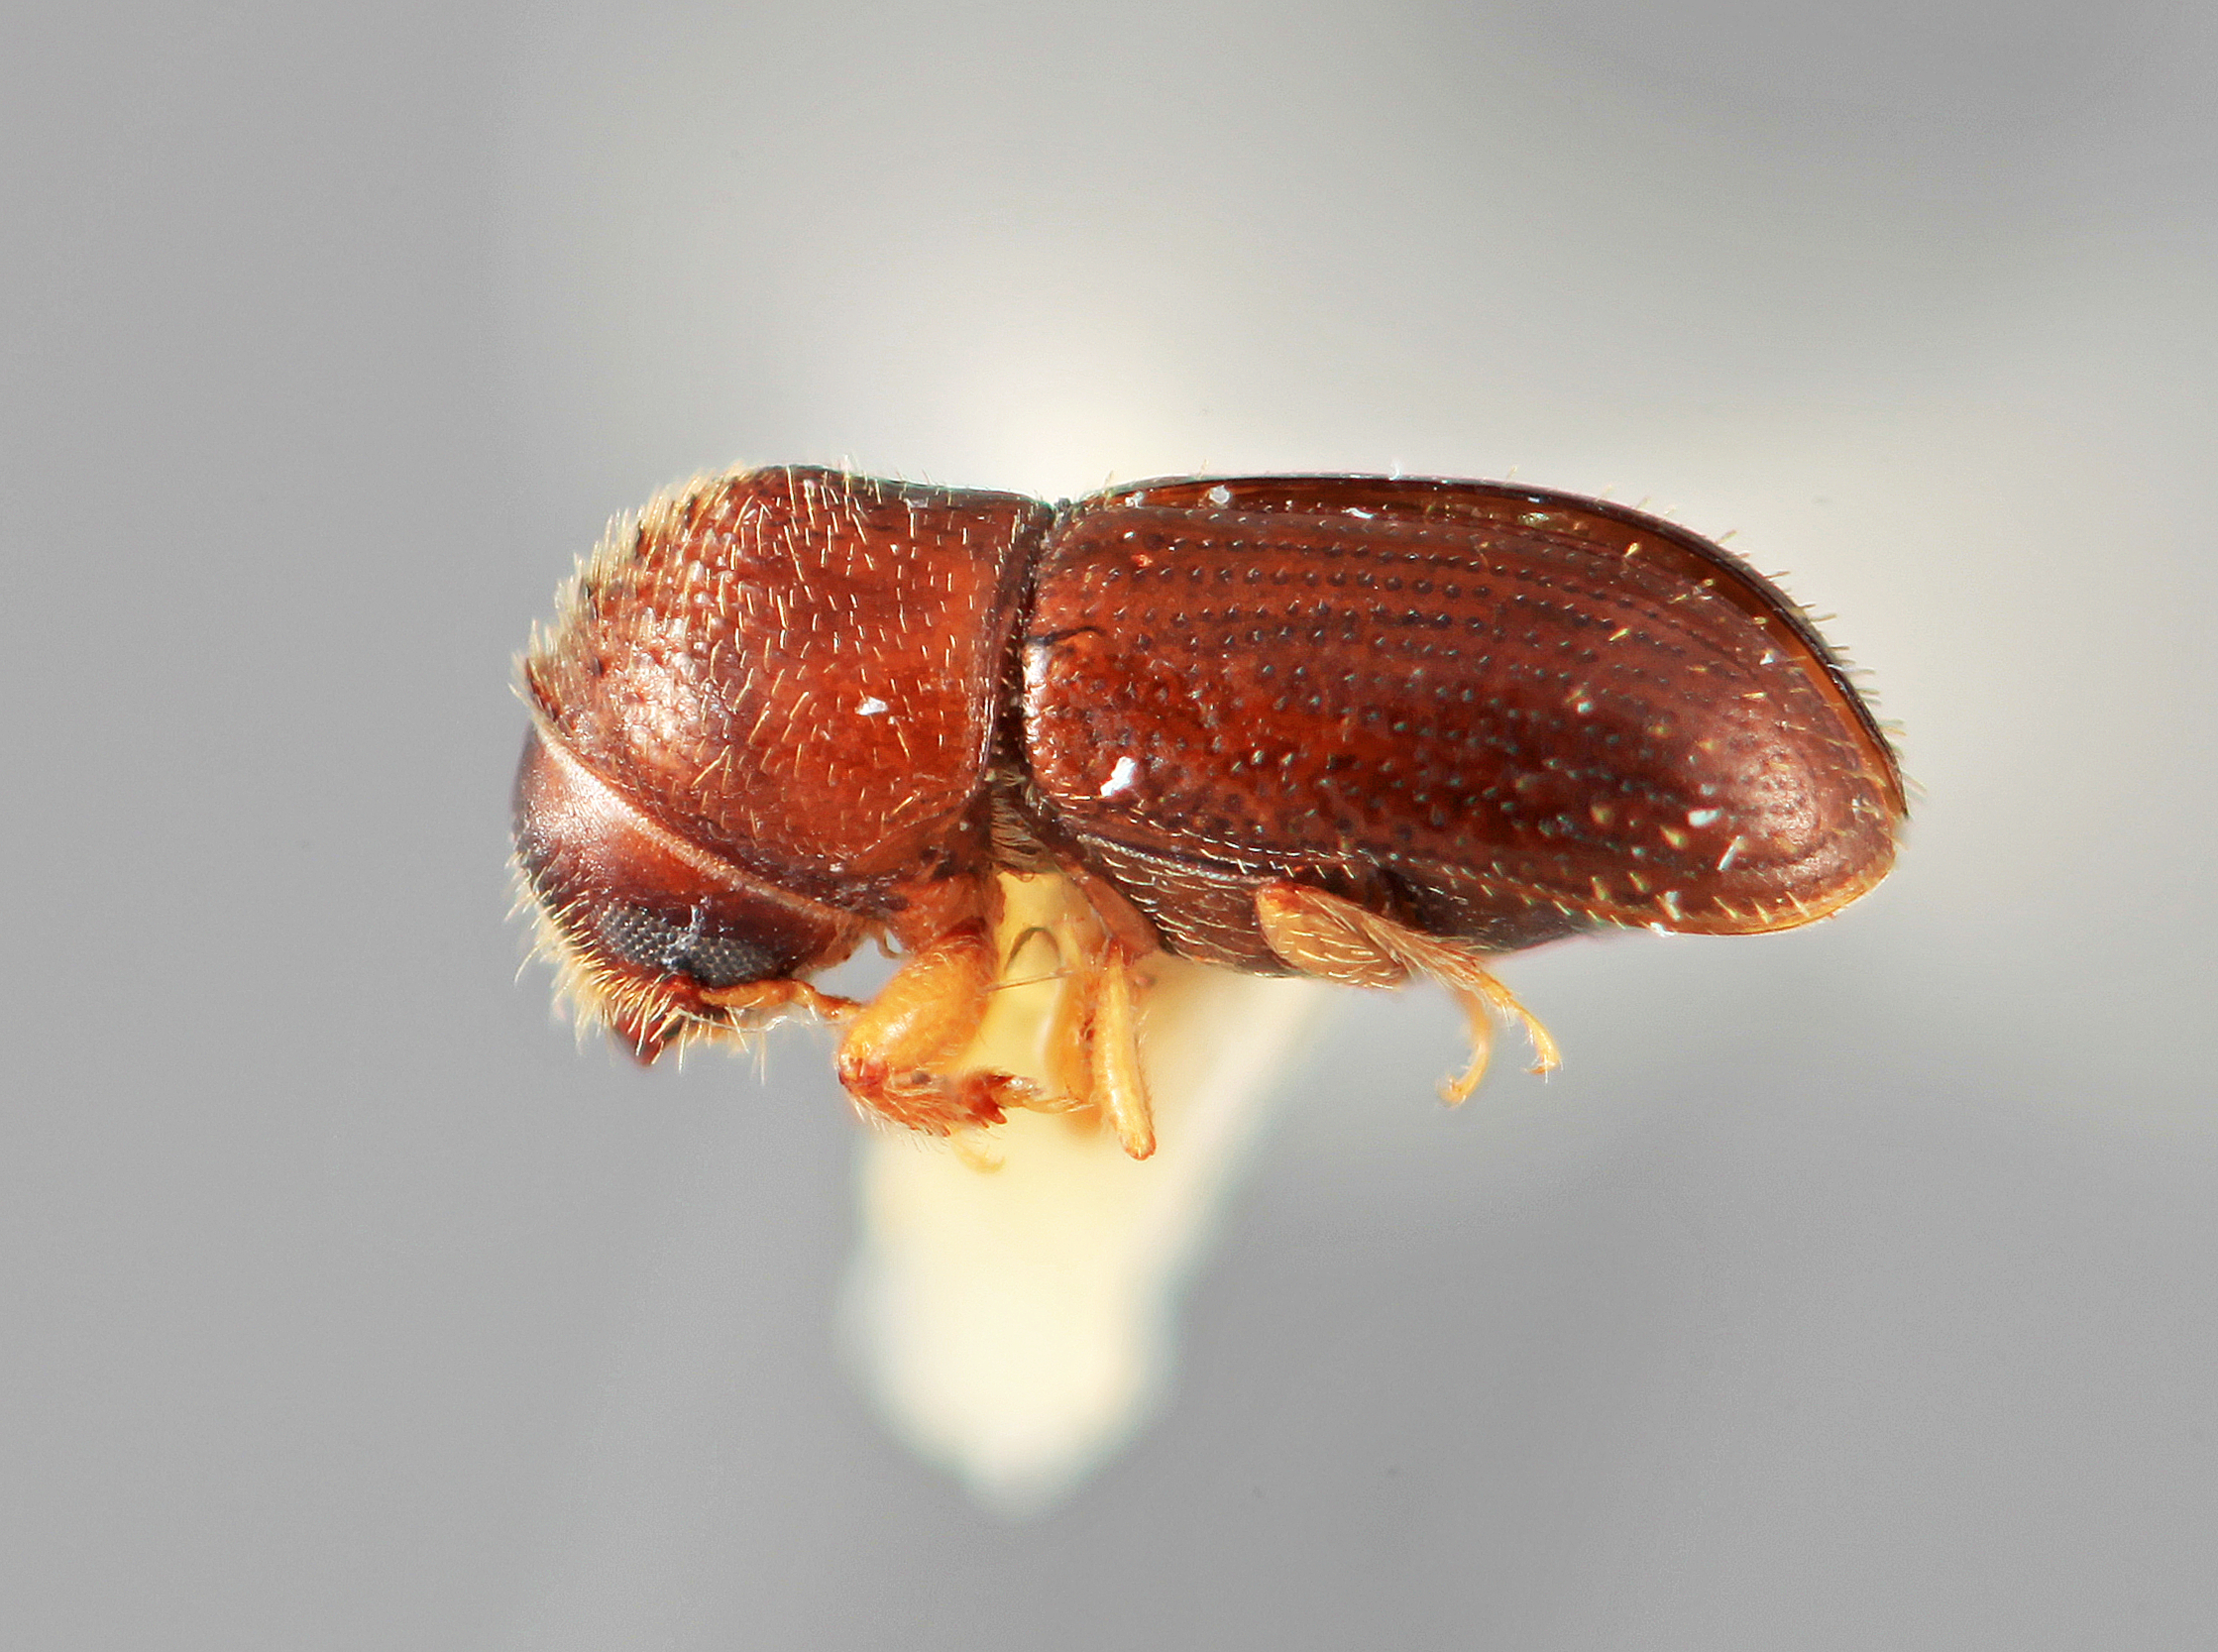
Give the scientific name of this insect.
Cryptocarenus lepidus
